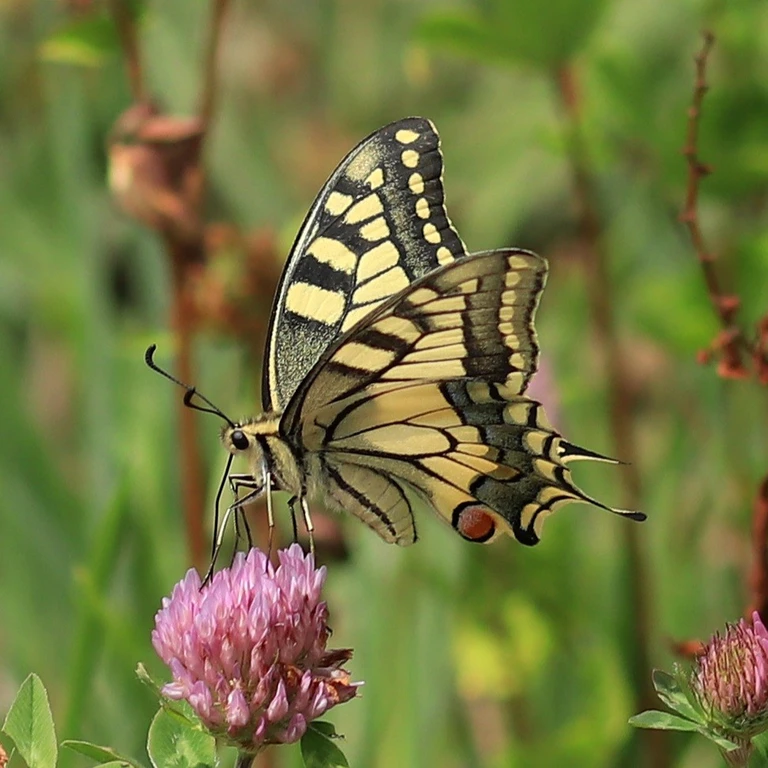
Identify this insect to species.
Papilio machaon
